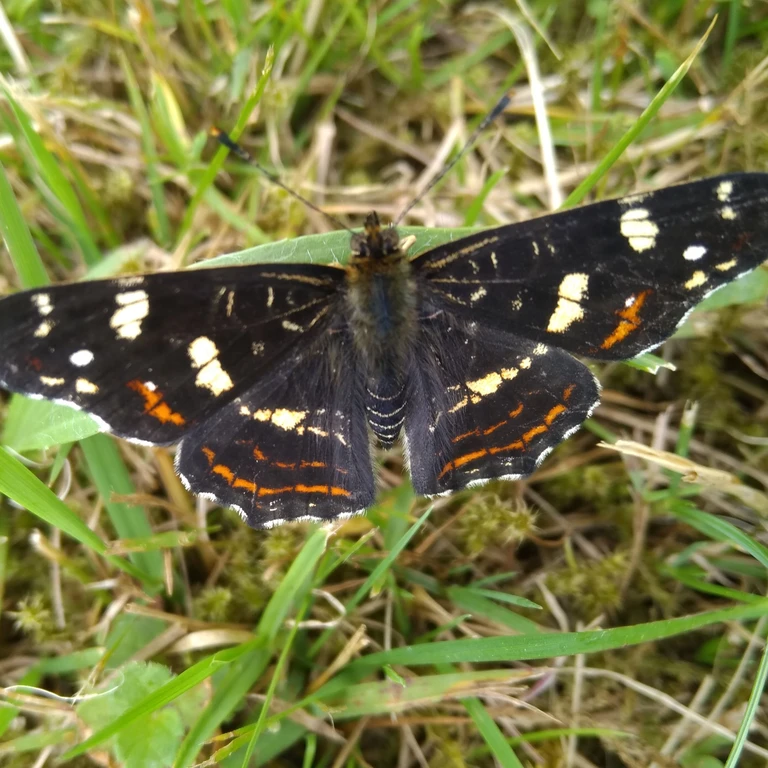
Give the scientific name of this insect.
Araschnia levana
